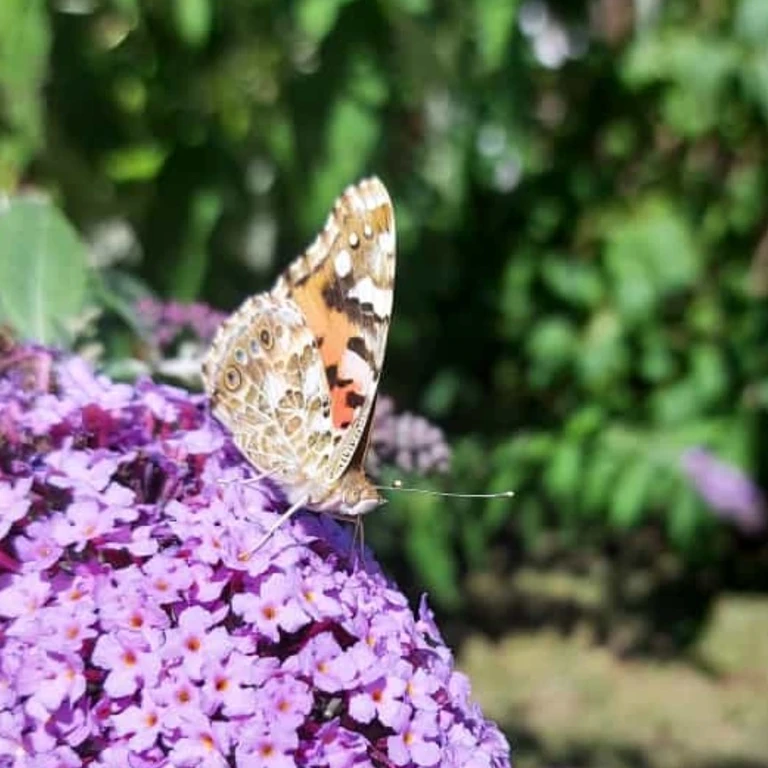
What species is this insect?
Vanessa cardui
